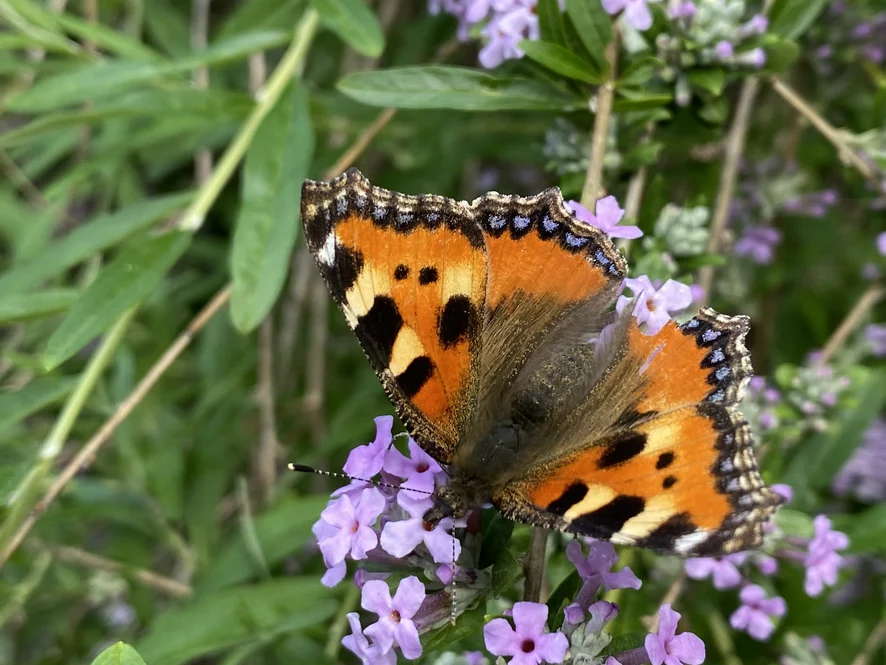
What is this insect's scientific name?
Aglais urticae
